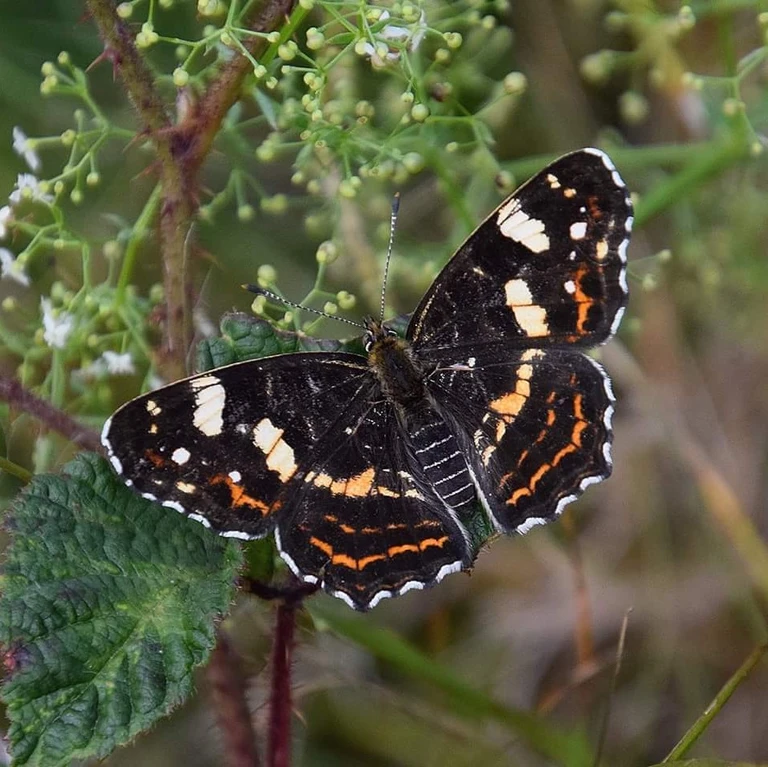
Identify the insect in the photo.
Araschnia levana
